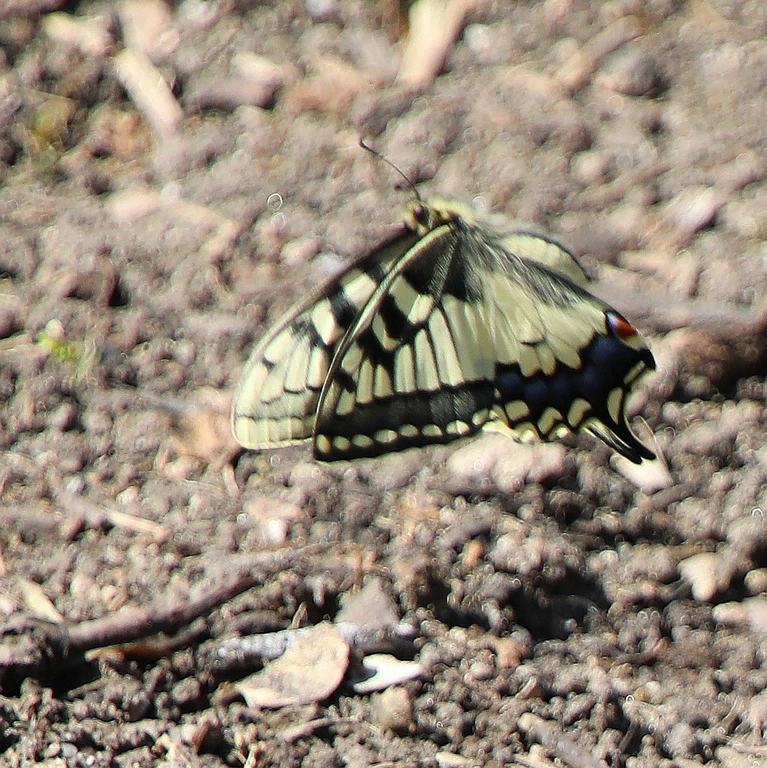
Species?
Papilio machaon
